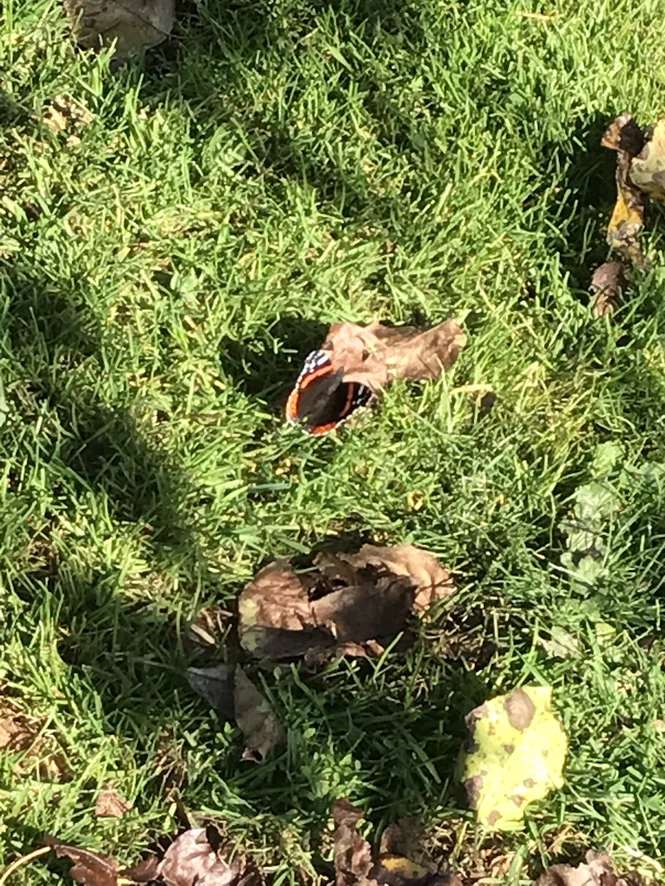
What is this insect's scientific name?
Vanessa atalanta
